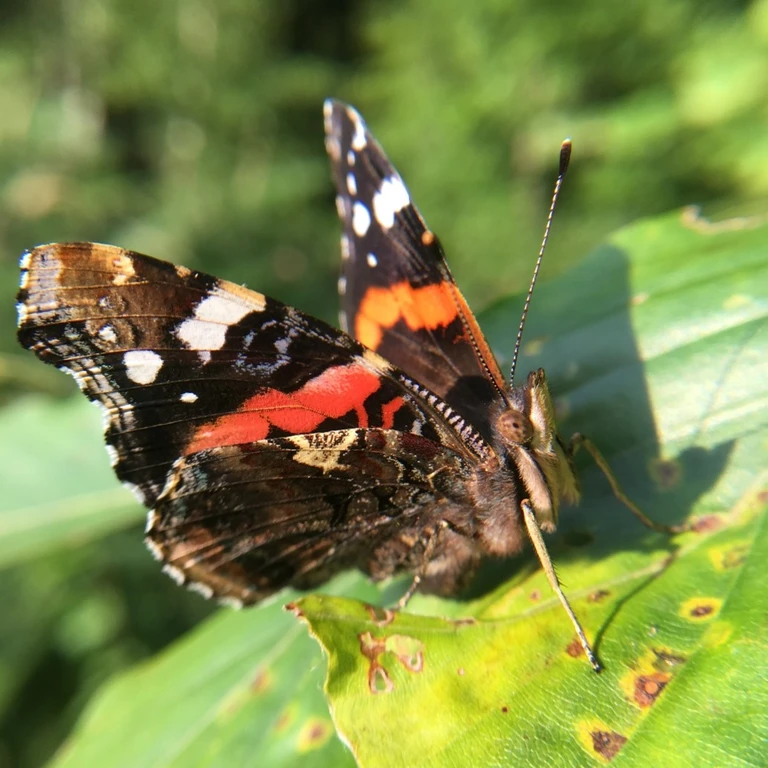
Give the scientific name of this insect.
Vanessa atalanta
